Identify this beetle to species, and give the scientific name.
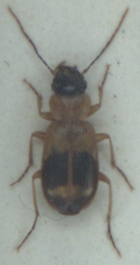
Badister unipustulatus
